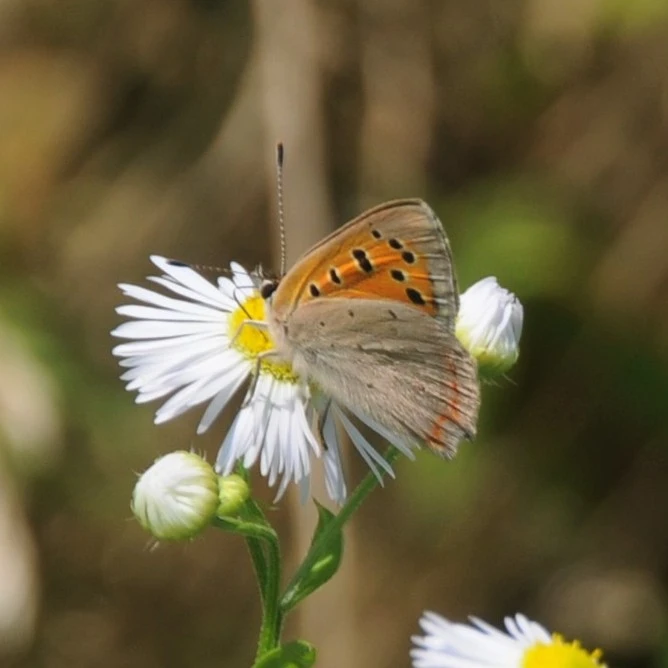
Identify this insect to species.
Lycaena phlaeas
